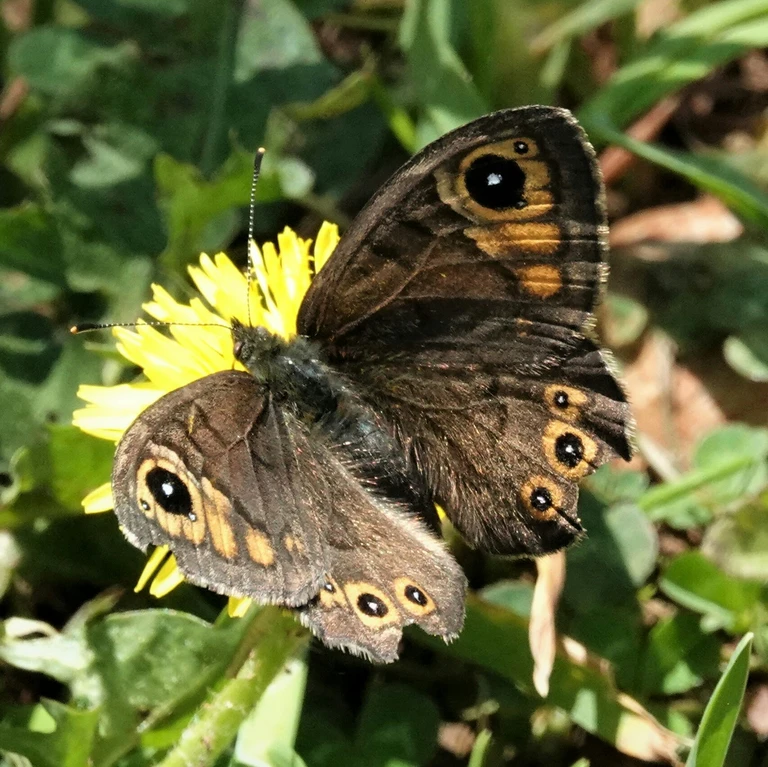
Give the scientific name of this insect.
Lasiommata petropolitana (also Pararge petropolitana)
